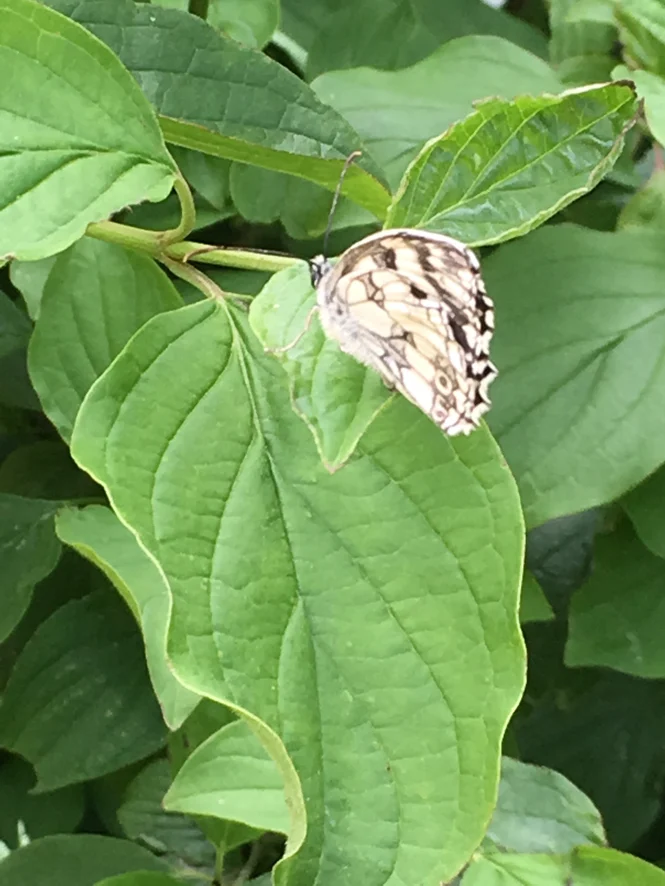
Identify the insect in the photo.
Melanargia galathea
